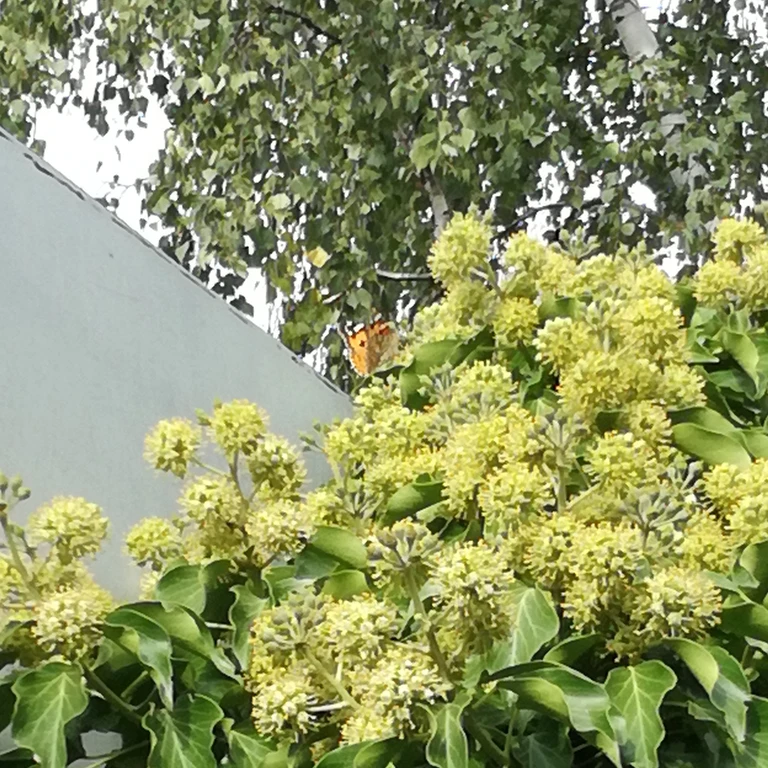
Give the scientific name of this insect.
Vanessa cardui
